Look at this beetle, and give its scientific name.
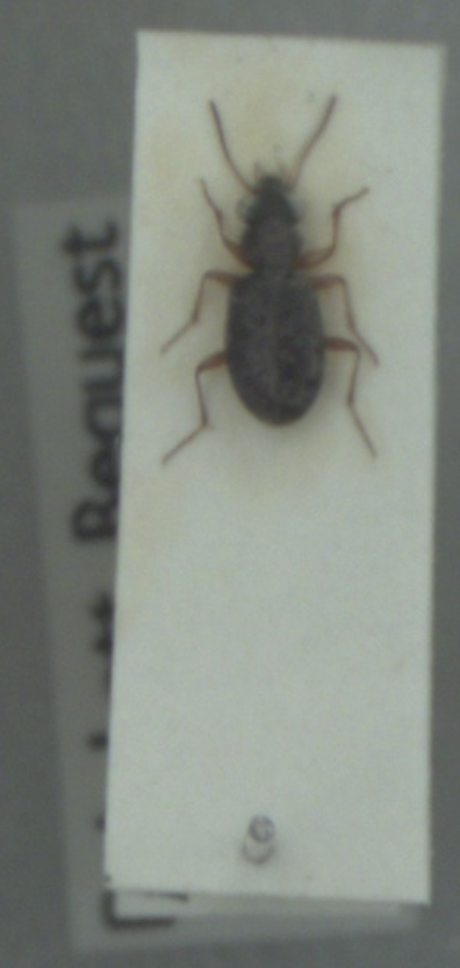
Asaphidion curtum
